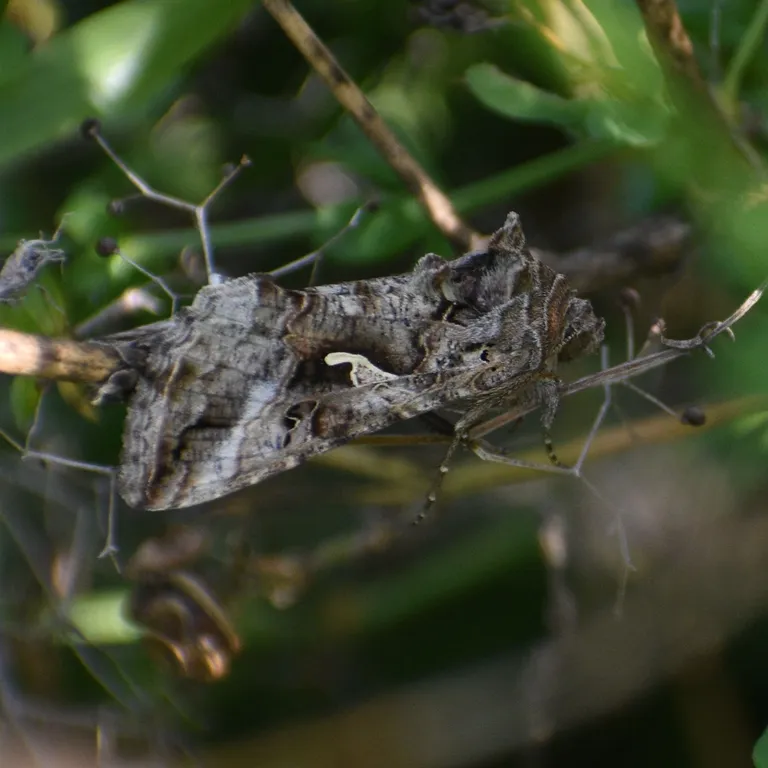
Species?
Autographa gamma
